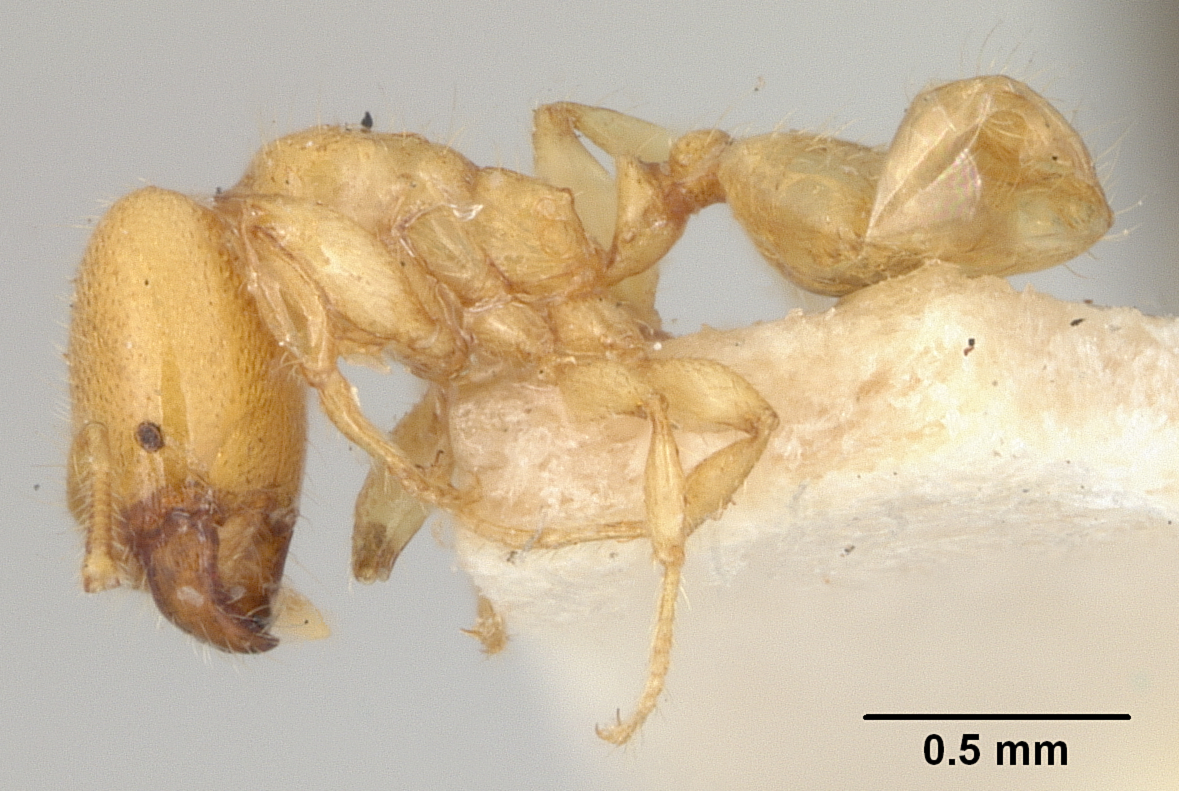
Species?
Liomyrmex dispar
